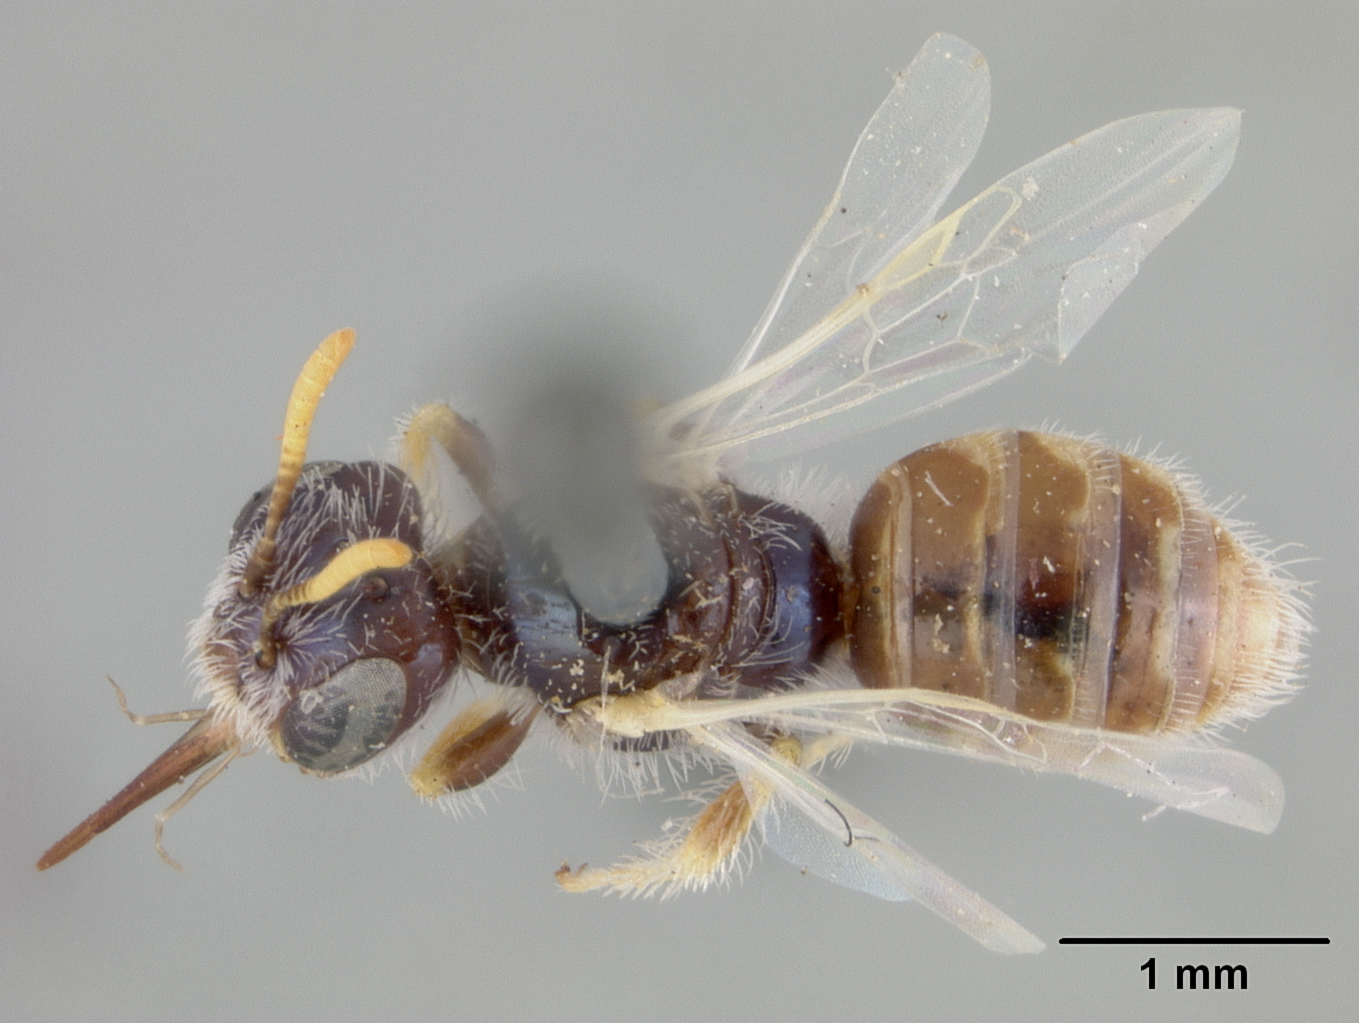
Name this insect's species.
Perdita callicerata
